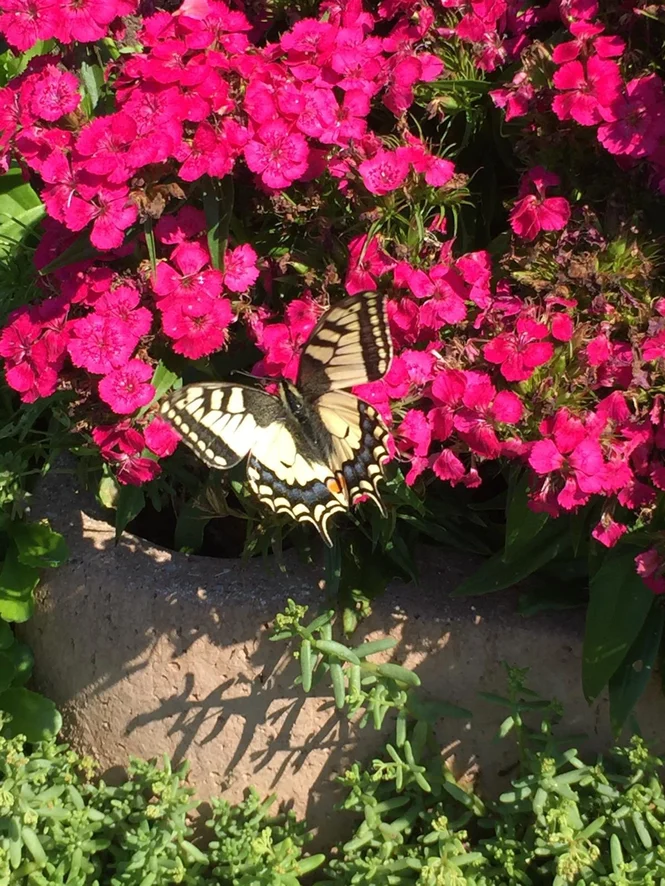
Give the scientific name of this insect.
Papilio machaon
